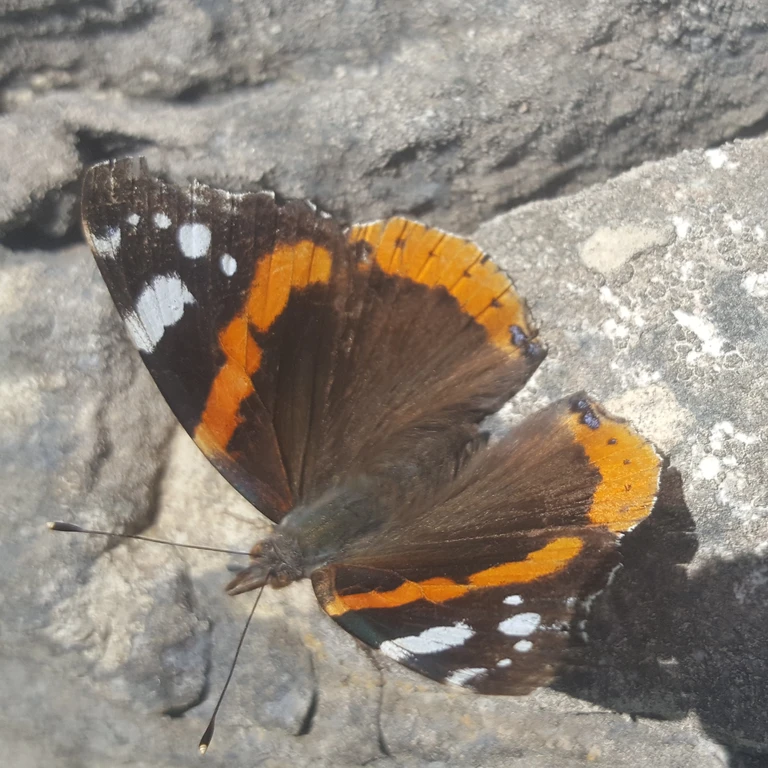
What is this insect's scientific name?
Vanessa atalanta
